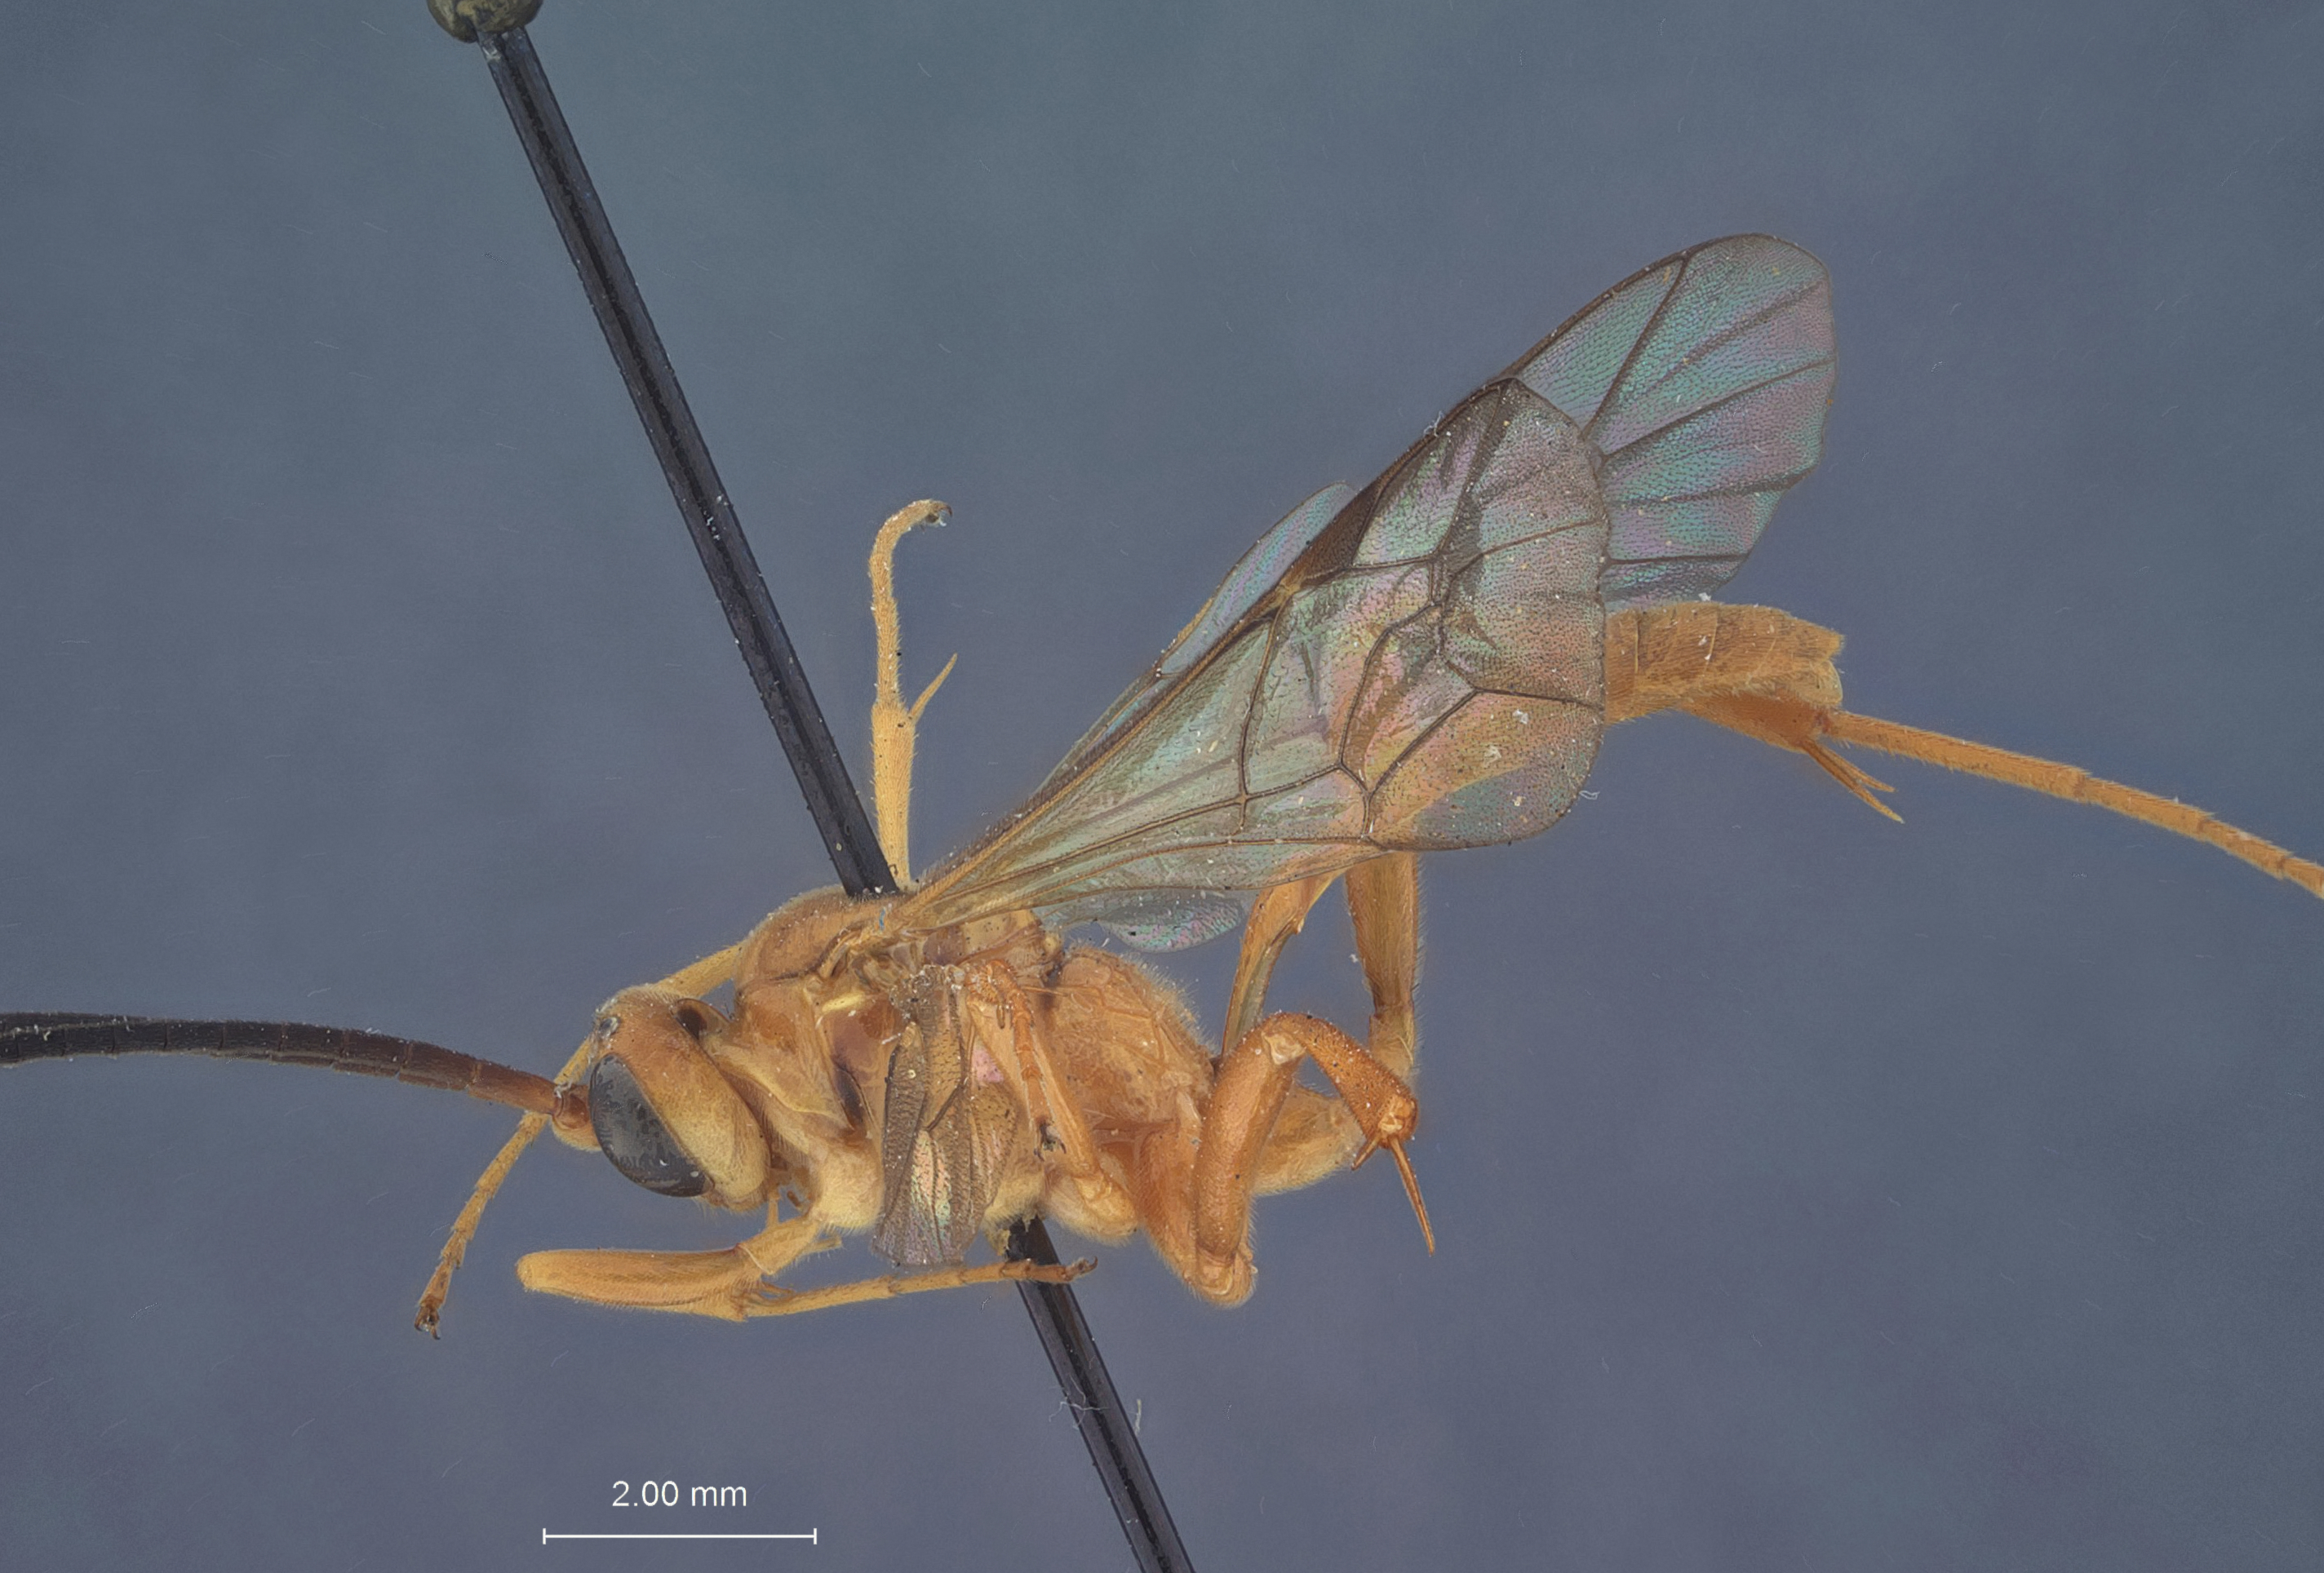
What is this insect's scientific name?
Phygadeuon pallescens
